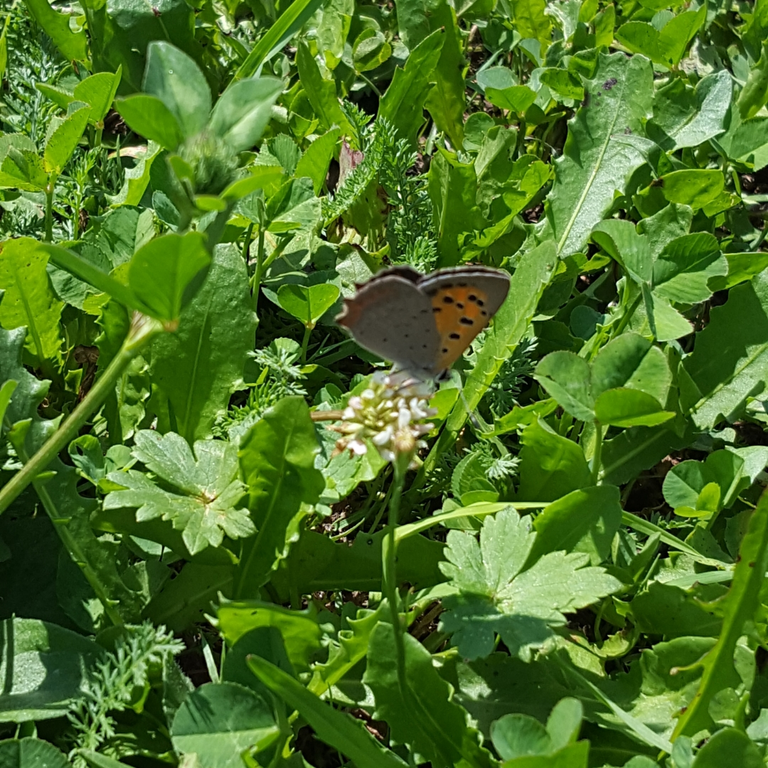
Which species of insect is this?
Lycaena phlaeas
